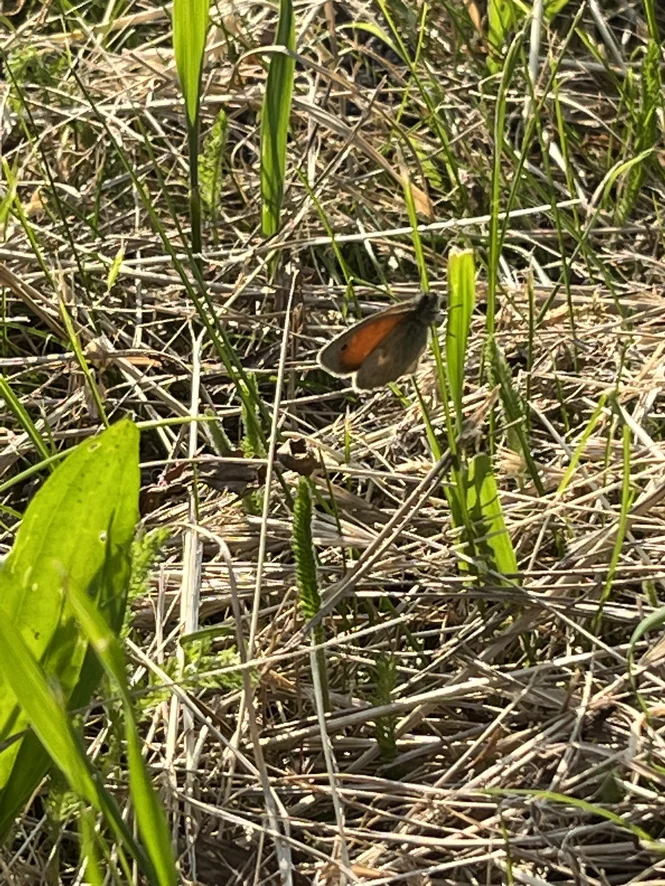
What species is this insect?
Coenonympha pamphilus
